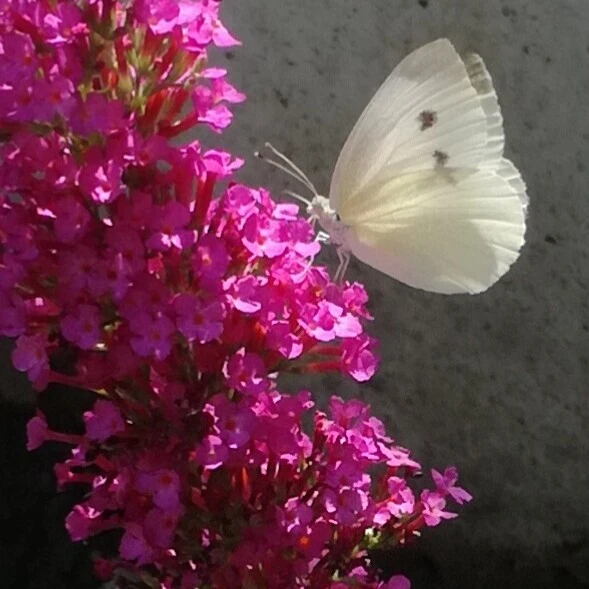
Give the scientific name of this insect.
Pieris rapae
